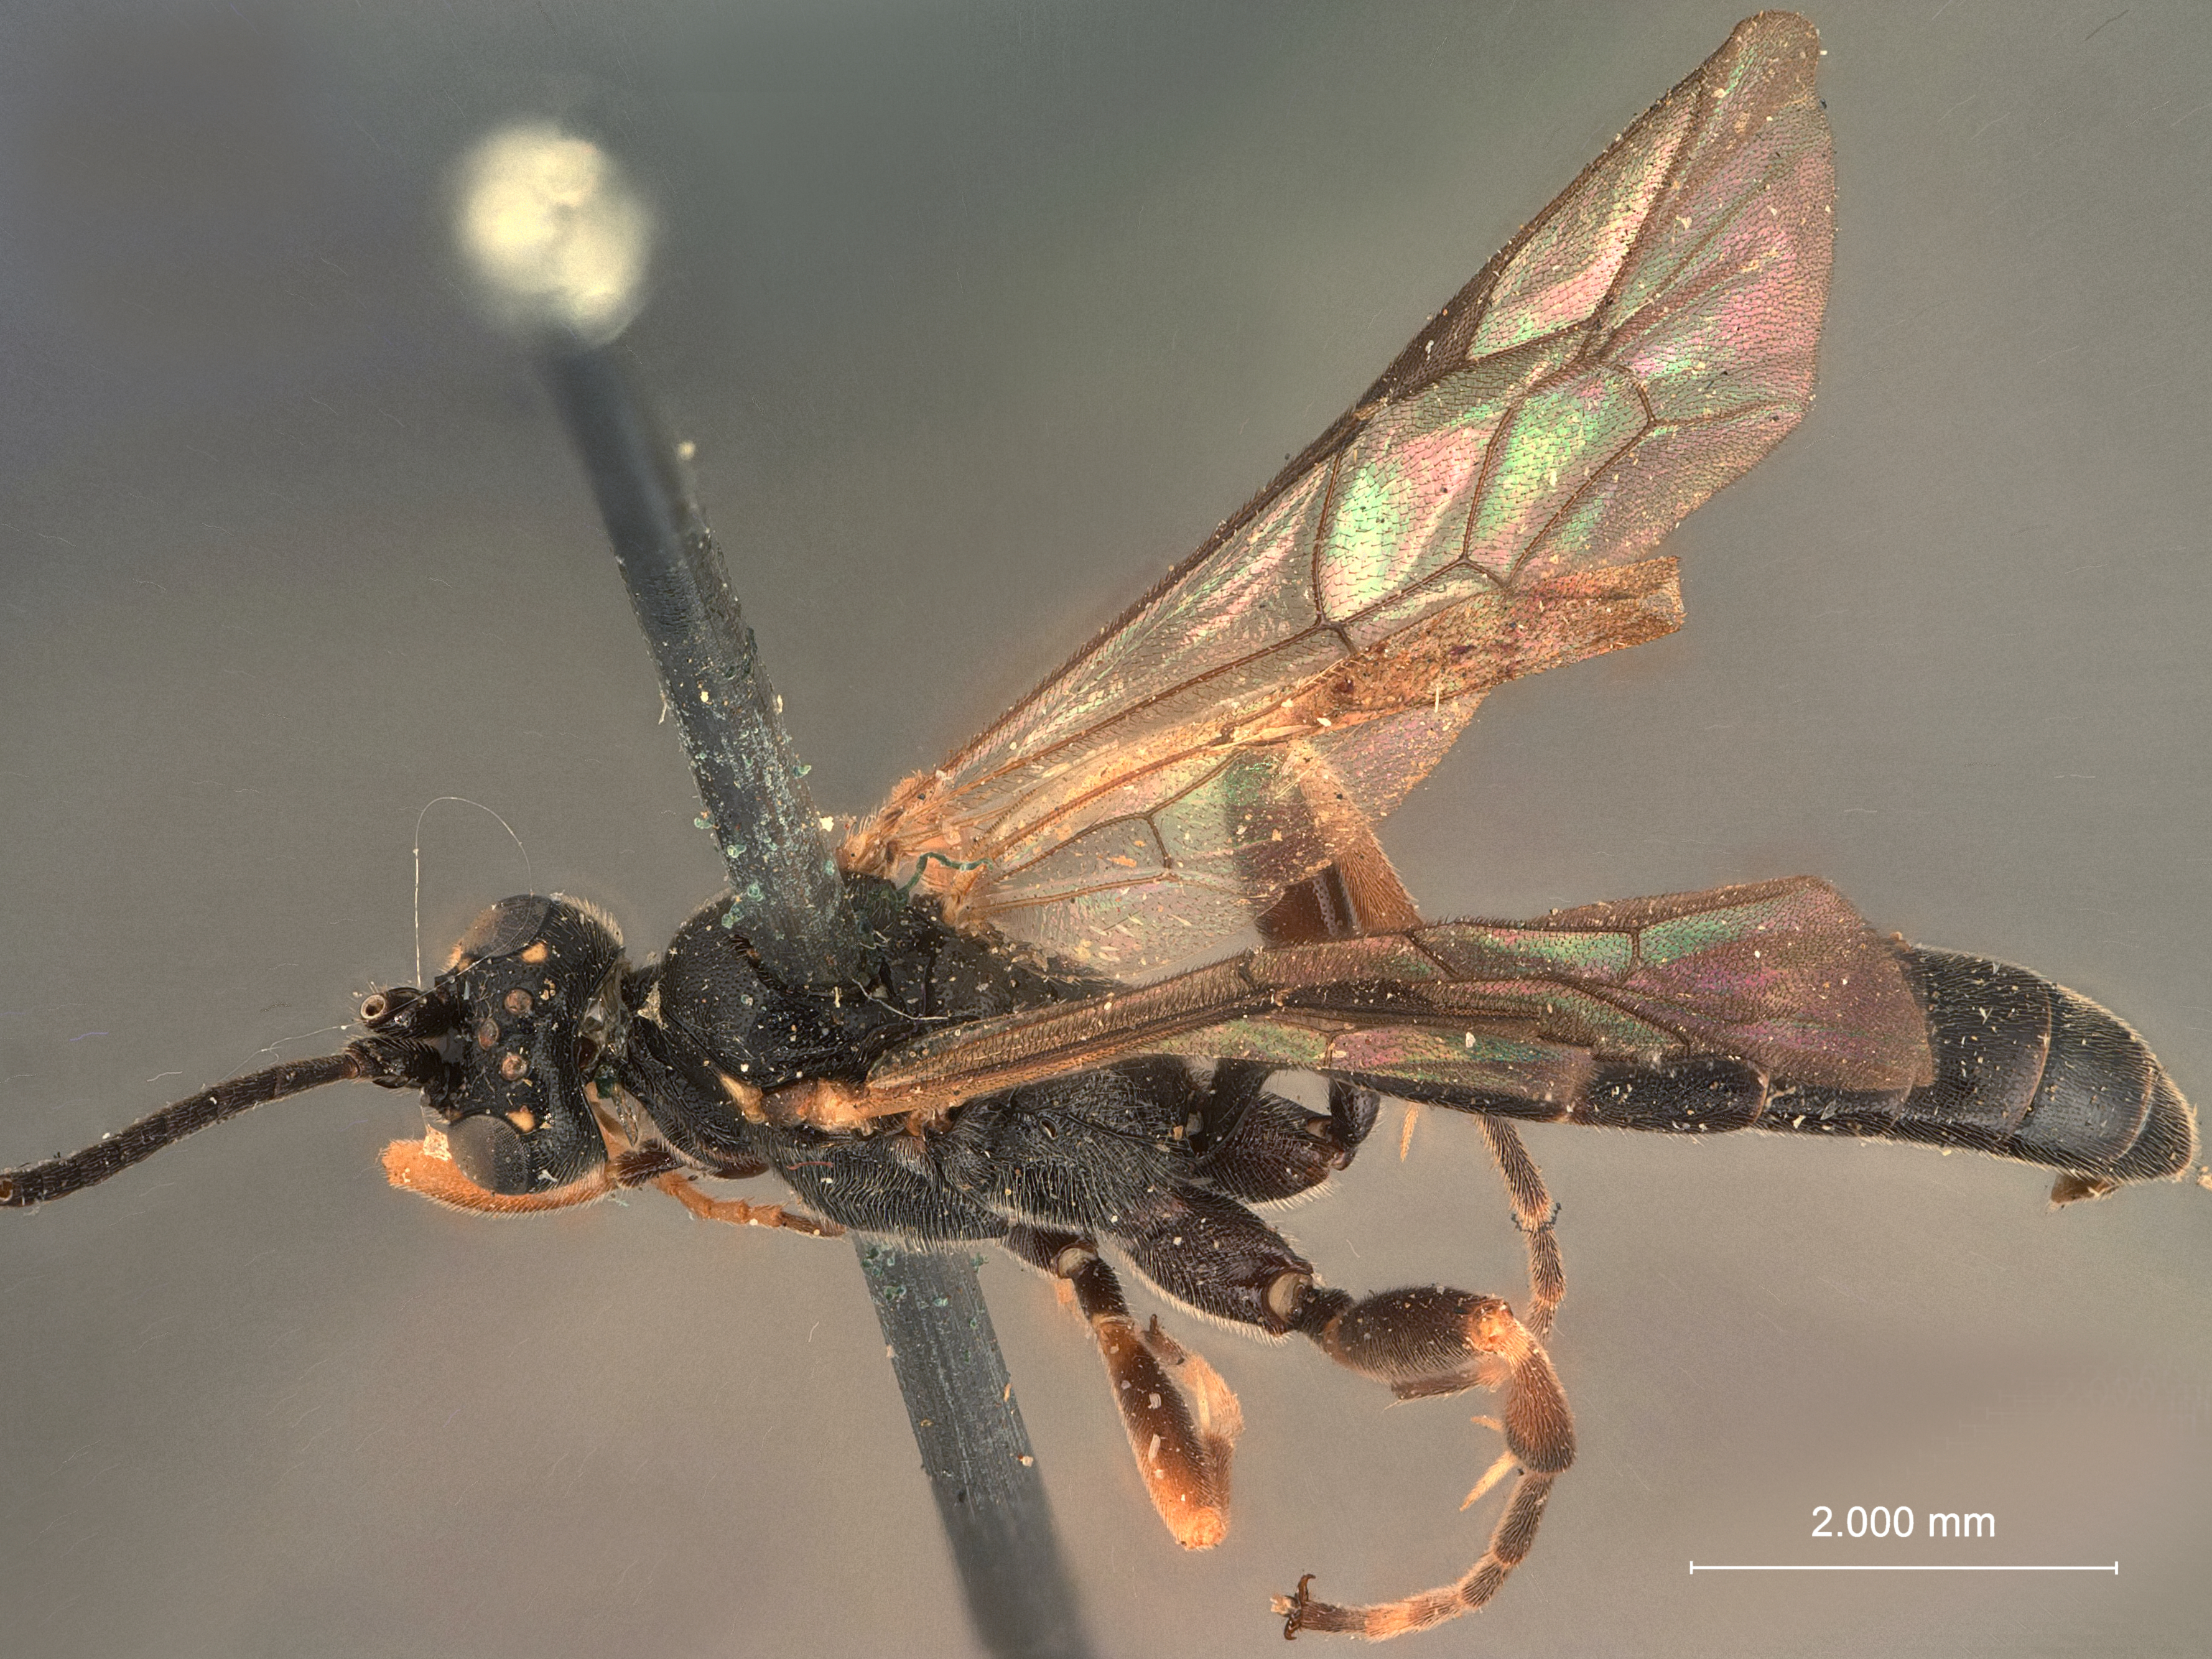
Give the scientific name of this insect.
Cratichneumon alaskensis
